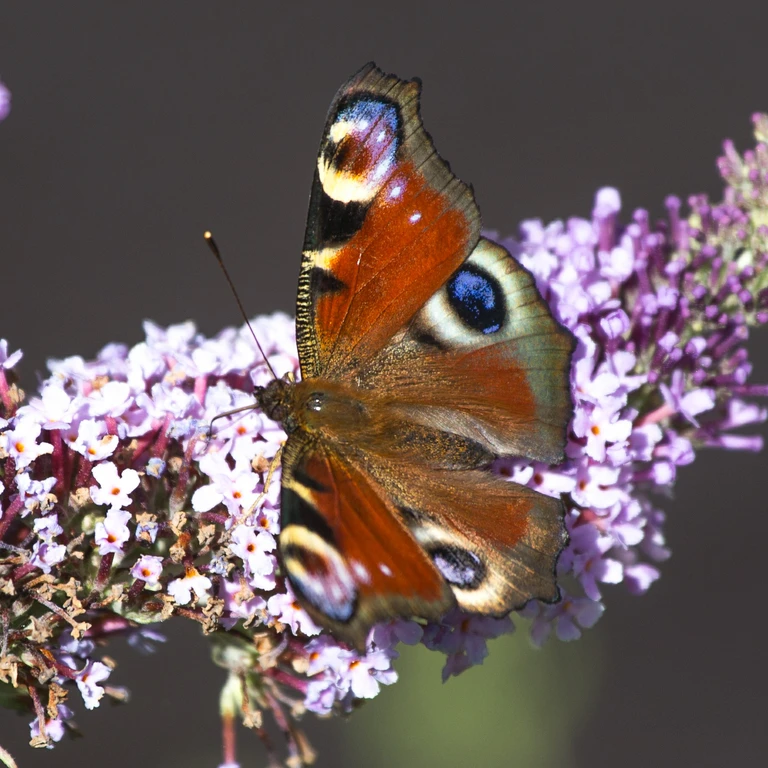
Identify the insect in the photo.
Aglais io
